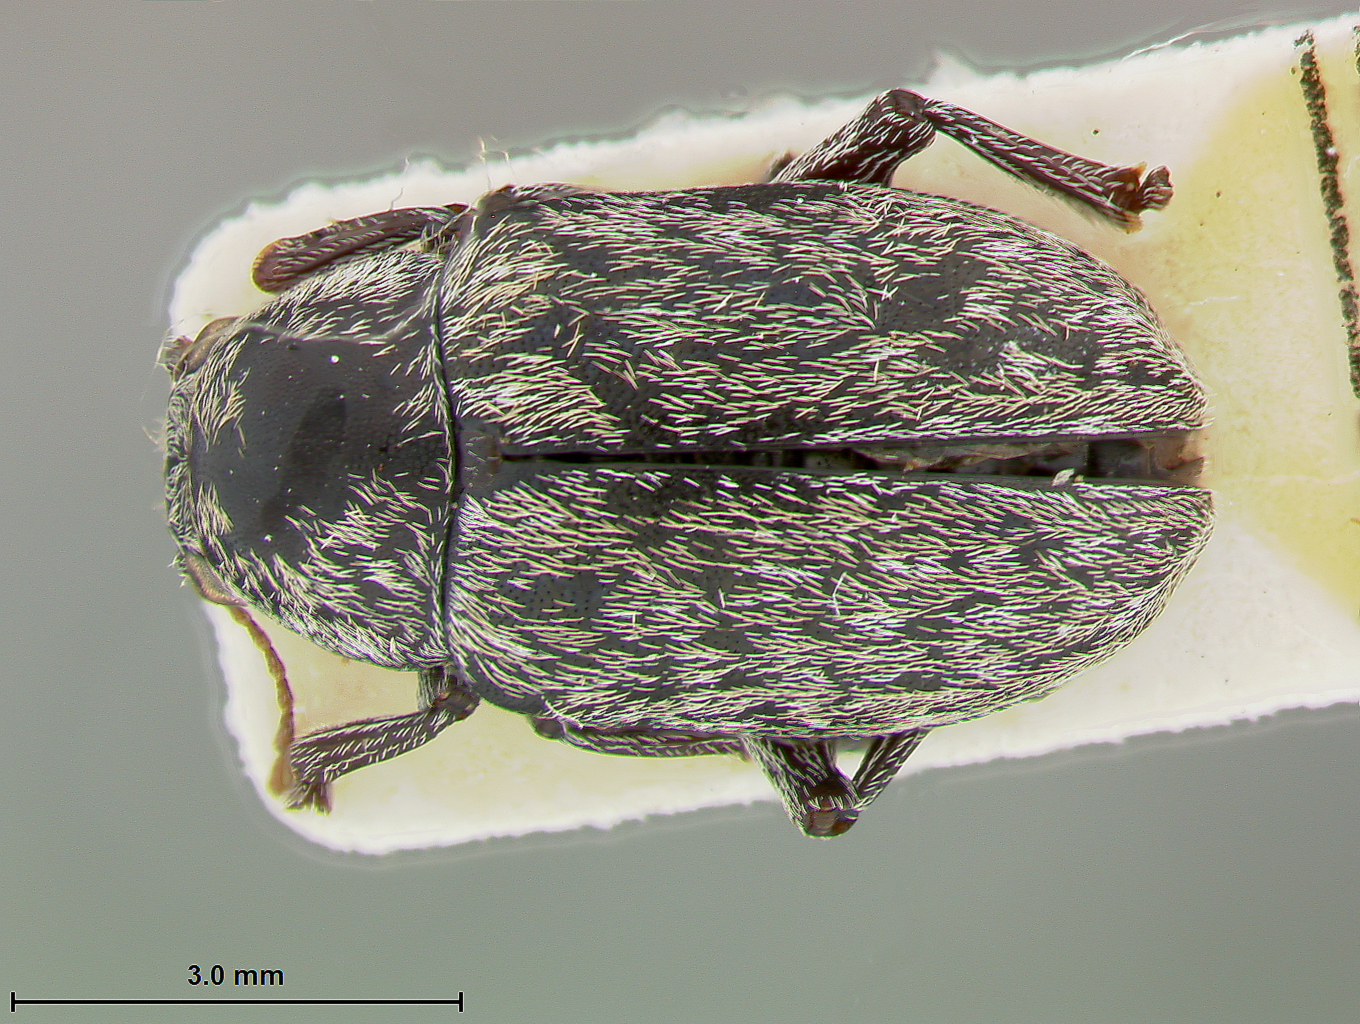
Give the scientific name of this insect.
Glyptoscelis pinnigera
